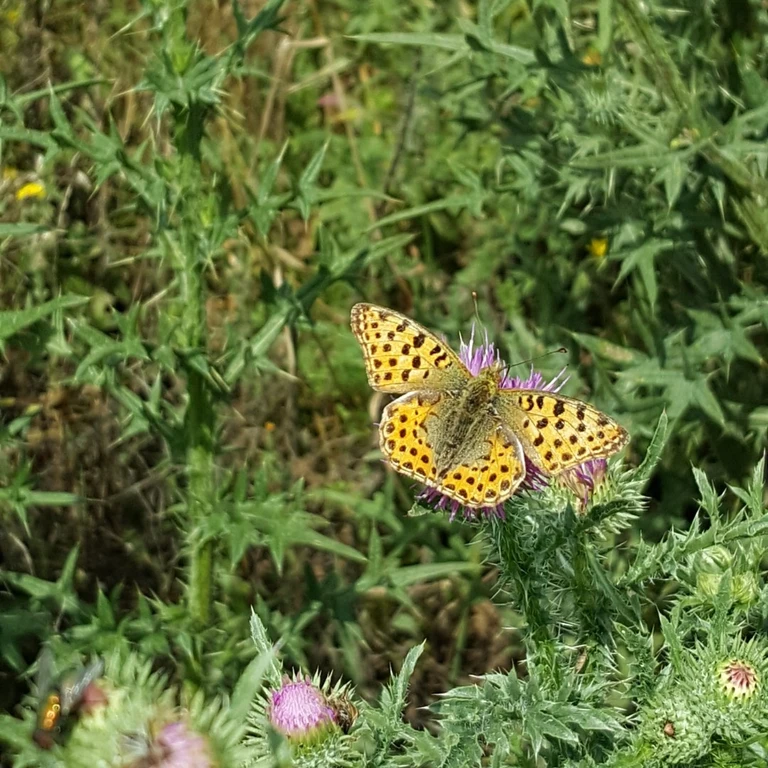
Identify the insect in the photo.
Issoria lathonia
